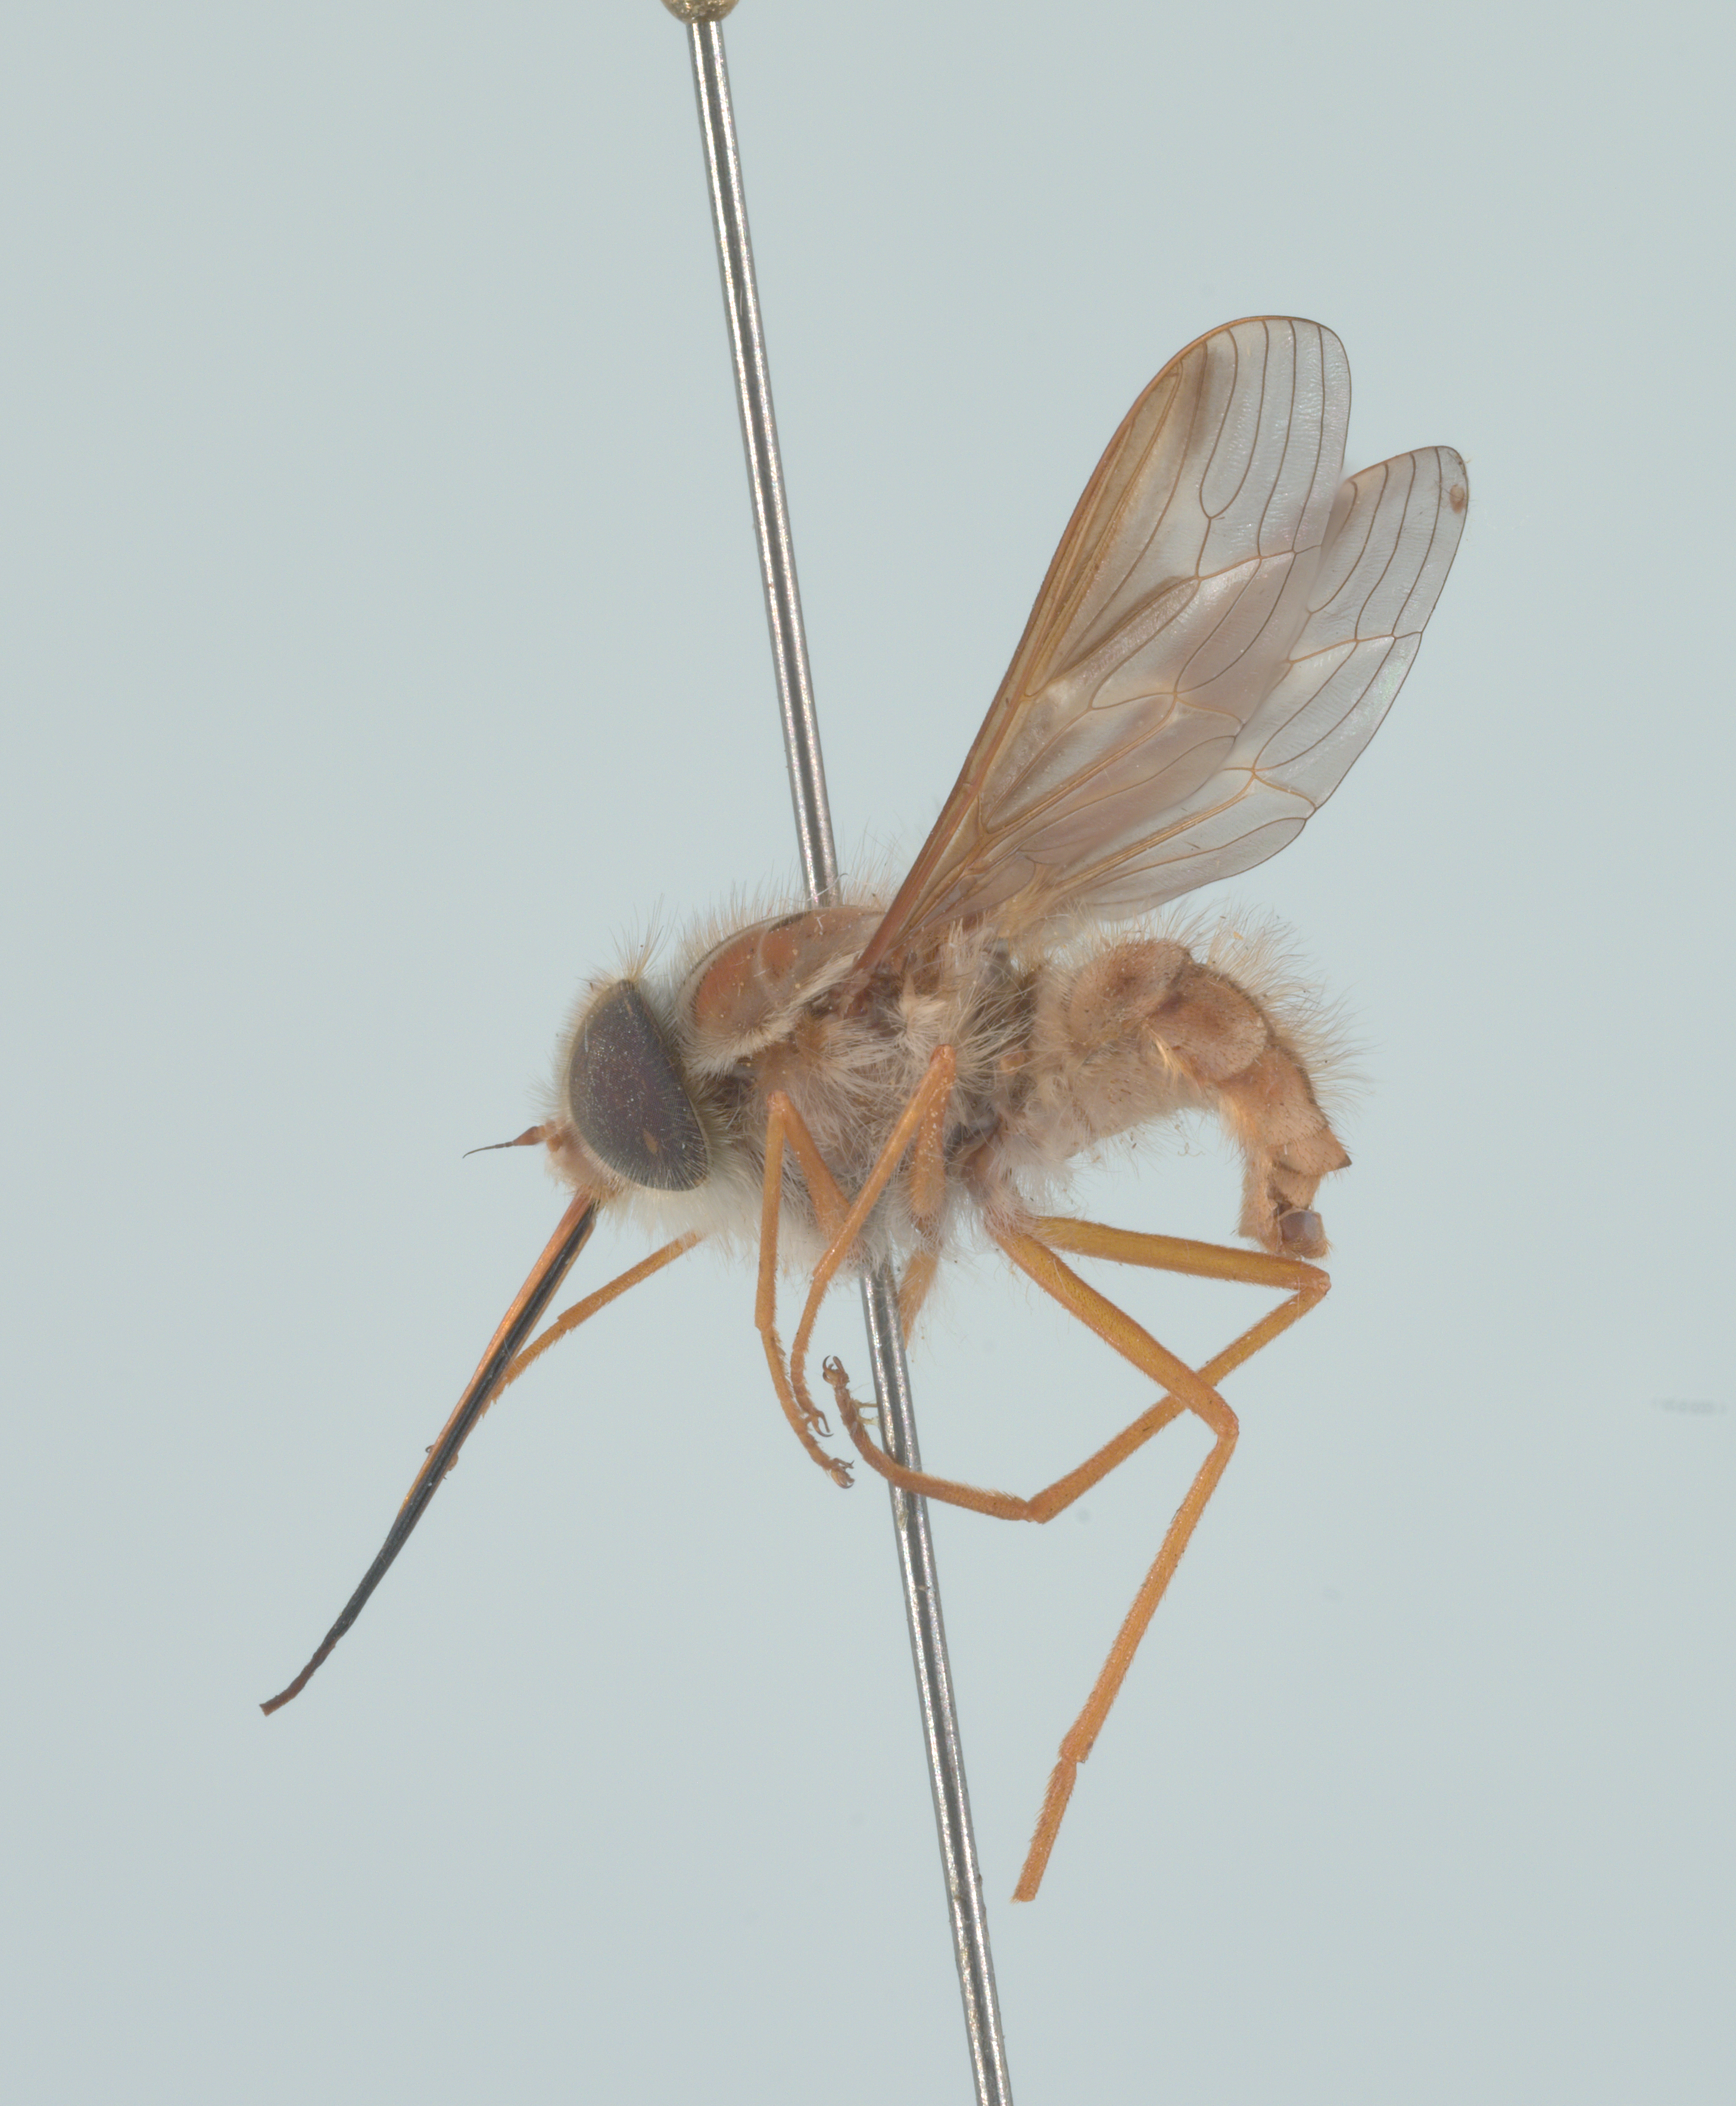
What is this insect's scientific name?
Hirmoneura nubipennis (also Trichophthalma nubipennis)
